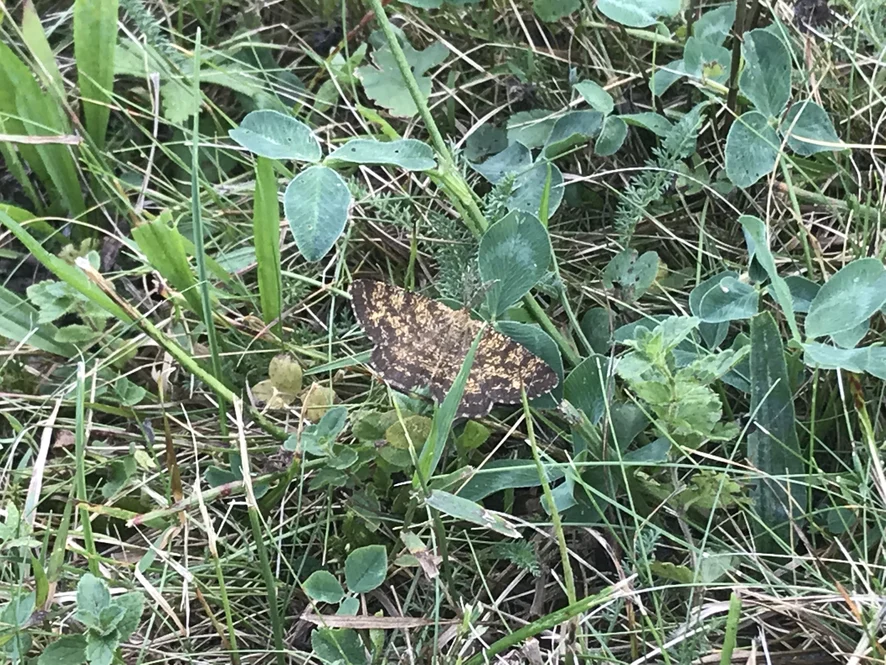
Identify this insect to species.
Ematurga atomaria
